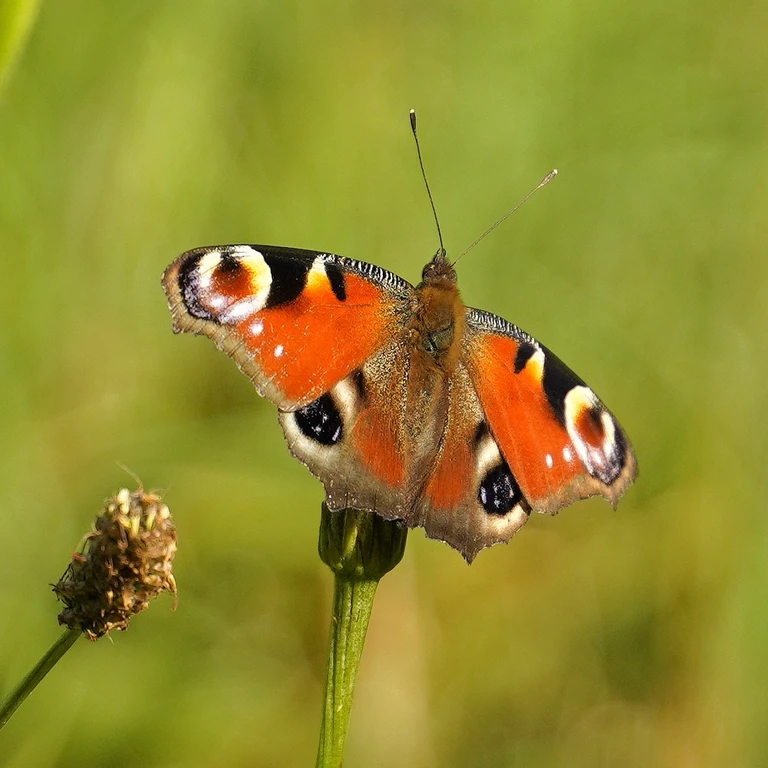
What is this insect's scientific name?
Aglais io
